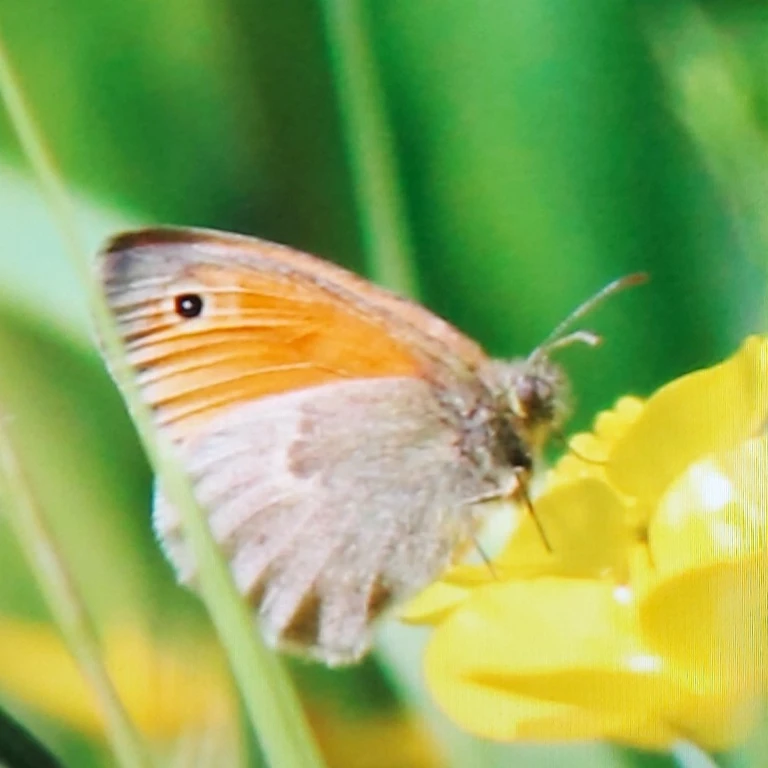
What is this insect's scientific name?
Coenonympha pamphilus
